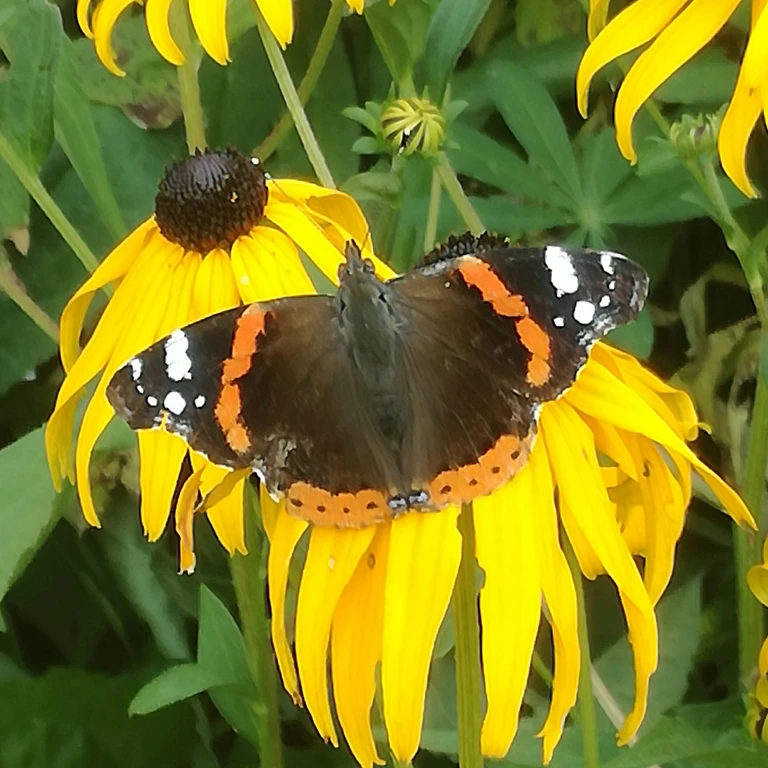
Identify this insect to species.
Vanessa atalanta
